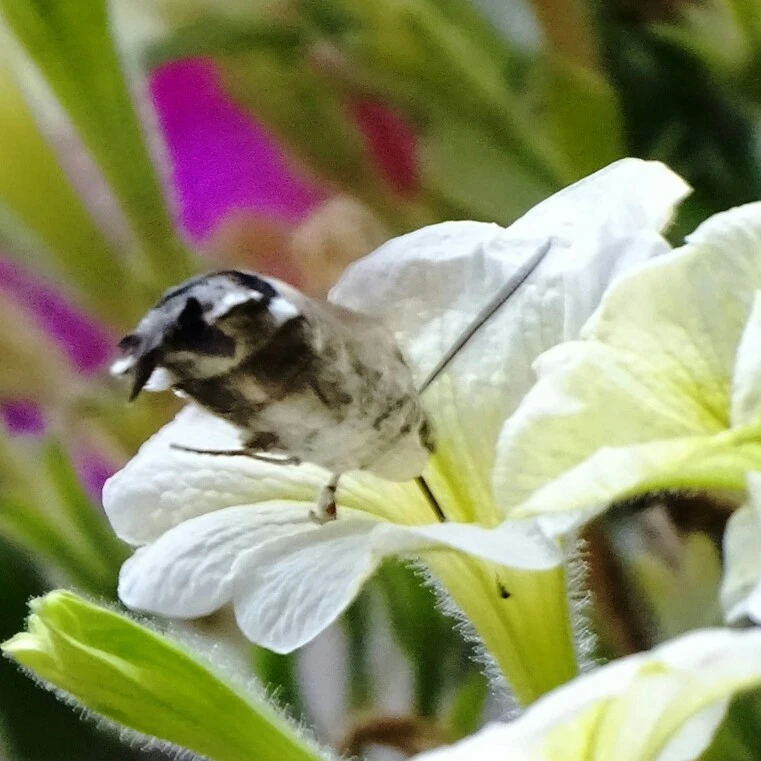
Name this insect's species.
Macroglossum stellatarum
